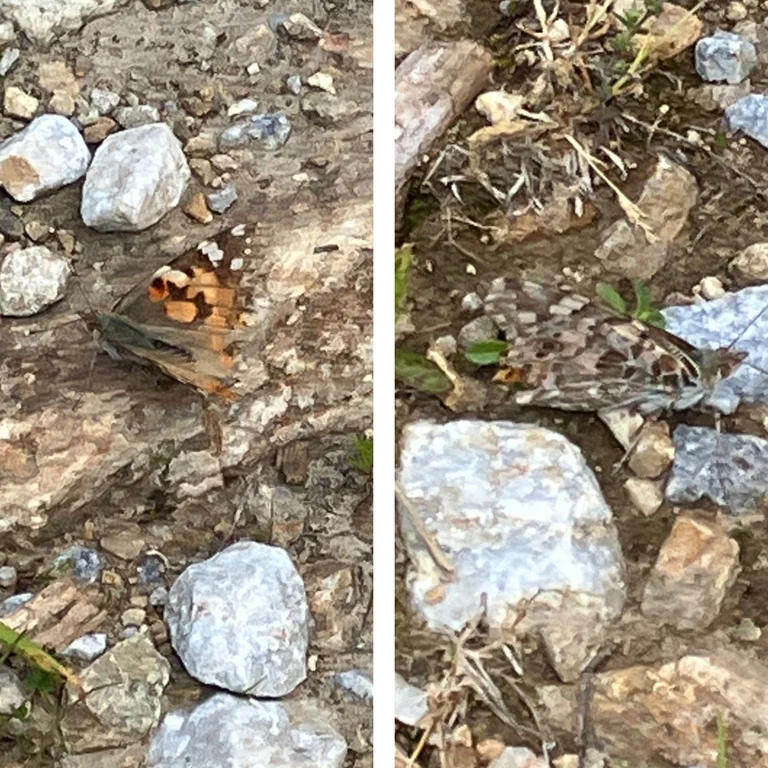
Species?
Vanessa cardui
